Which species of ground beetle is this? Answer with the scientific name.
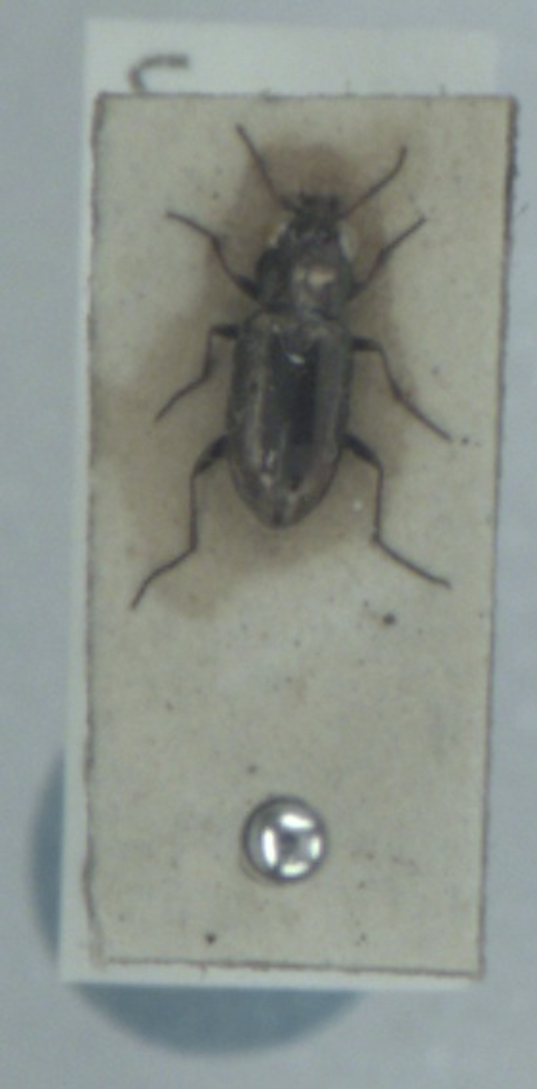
Notiophilus substriatus
